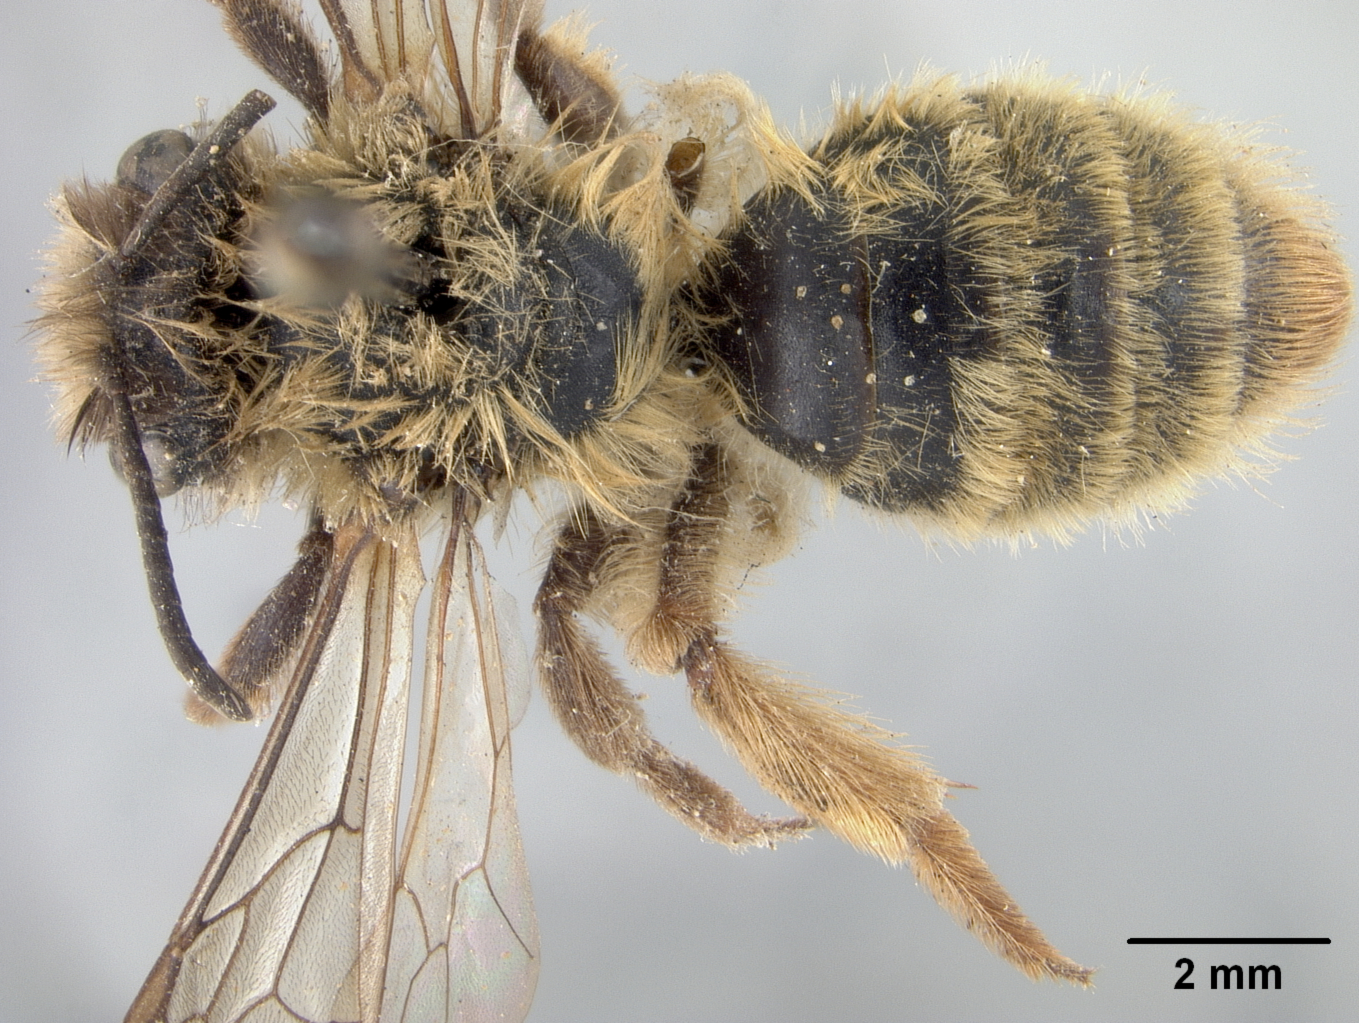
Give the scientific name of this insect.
Andrena nawaii
